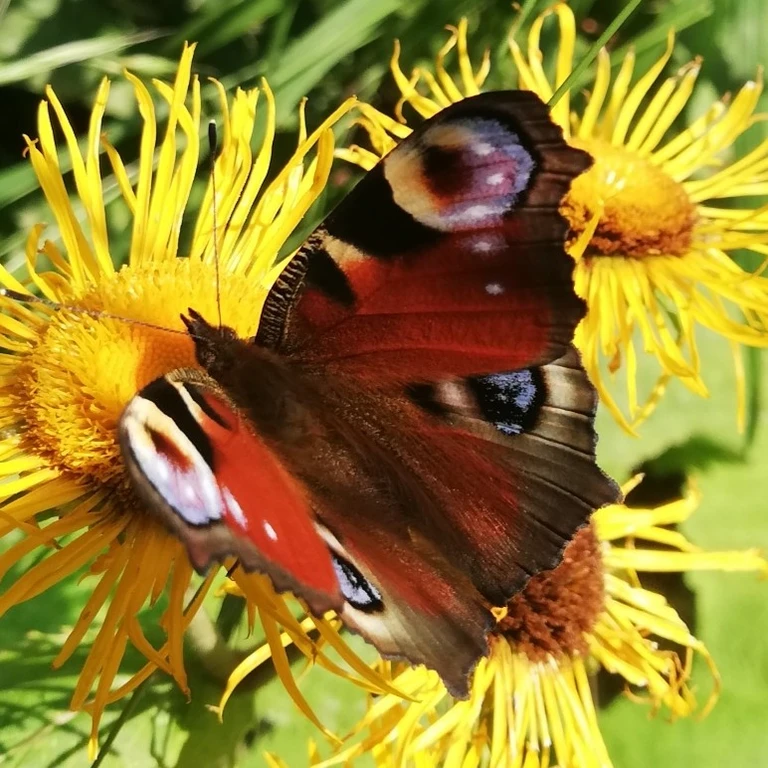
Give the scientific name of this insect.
Aglais io
